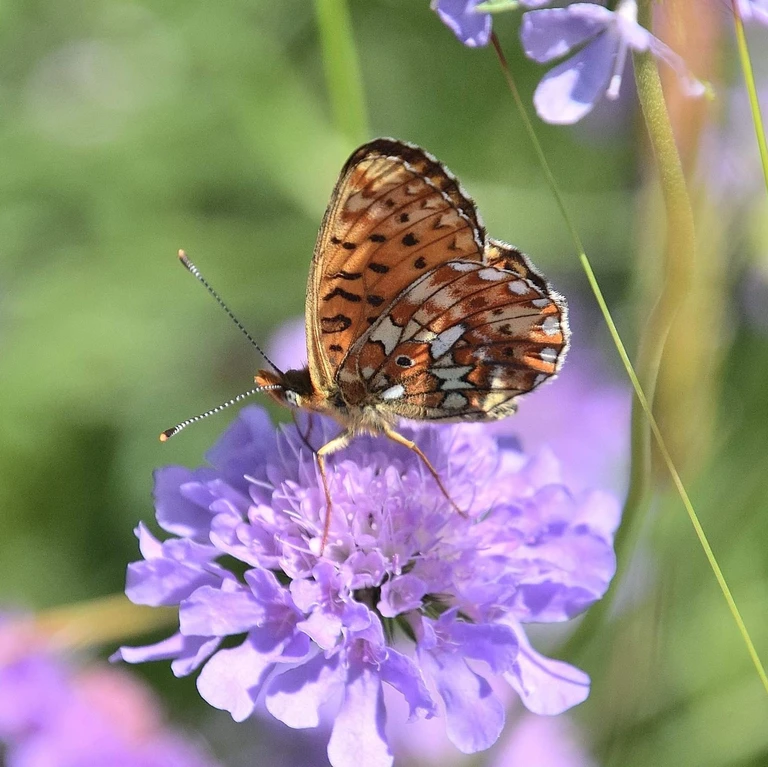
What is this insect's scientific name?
Boloria euphrosyne (also Clossiana euphrosyne)
